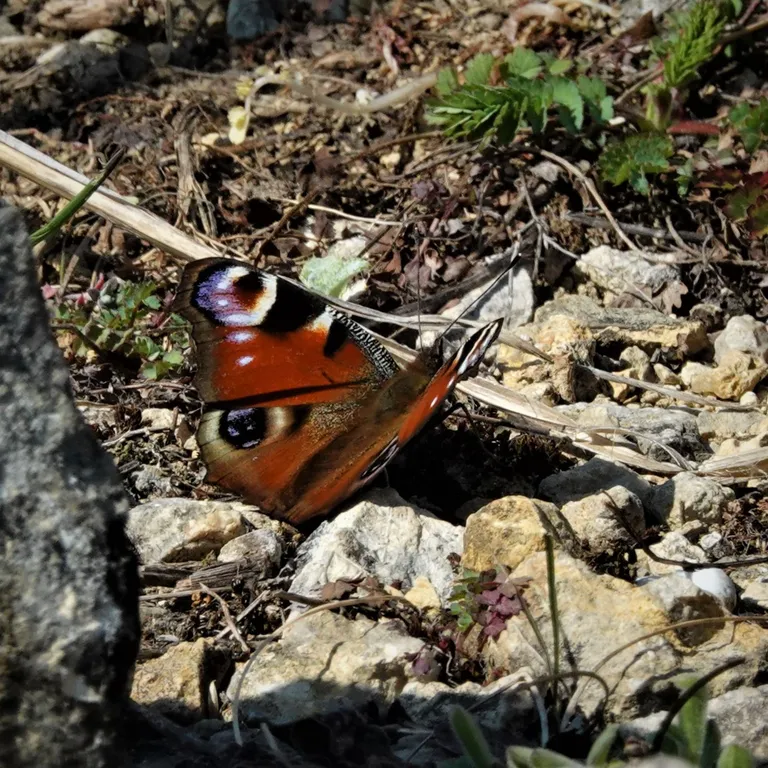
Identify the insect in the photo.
Aglais io
